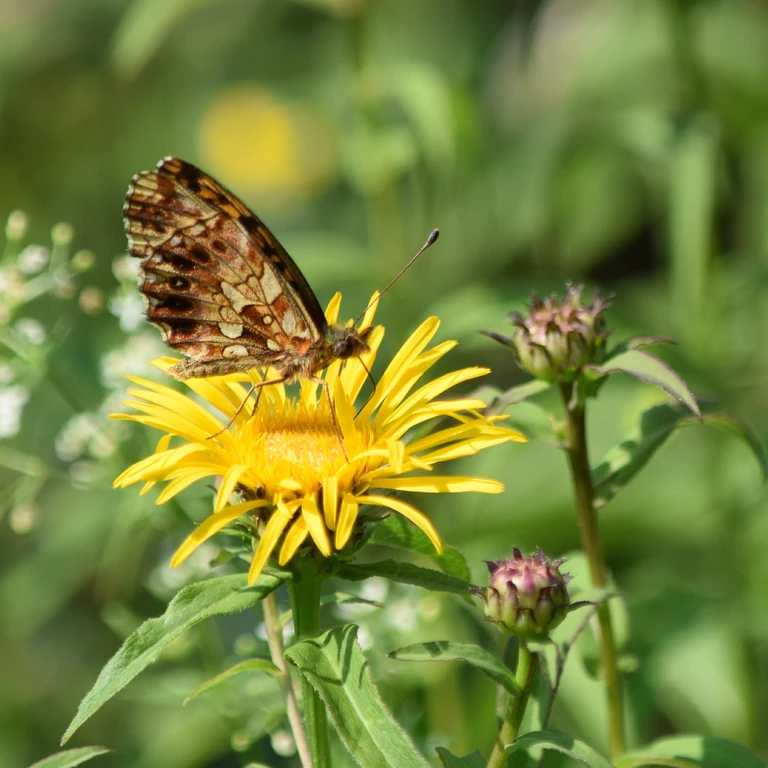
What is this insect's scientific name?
Boloria dia
